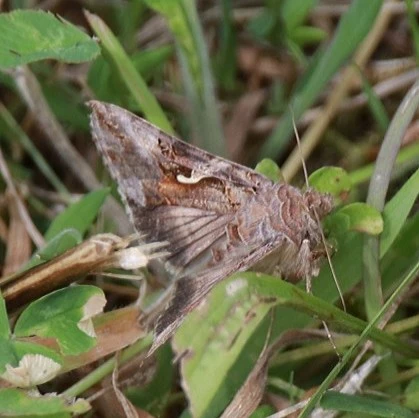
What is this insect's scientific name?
Autographa gamma
